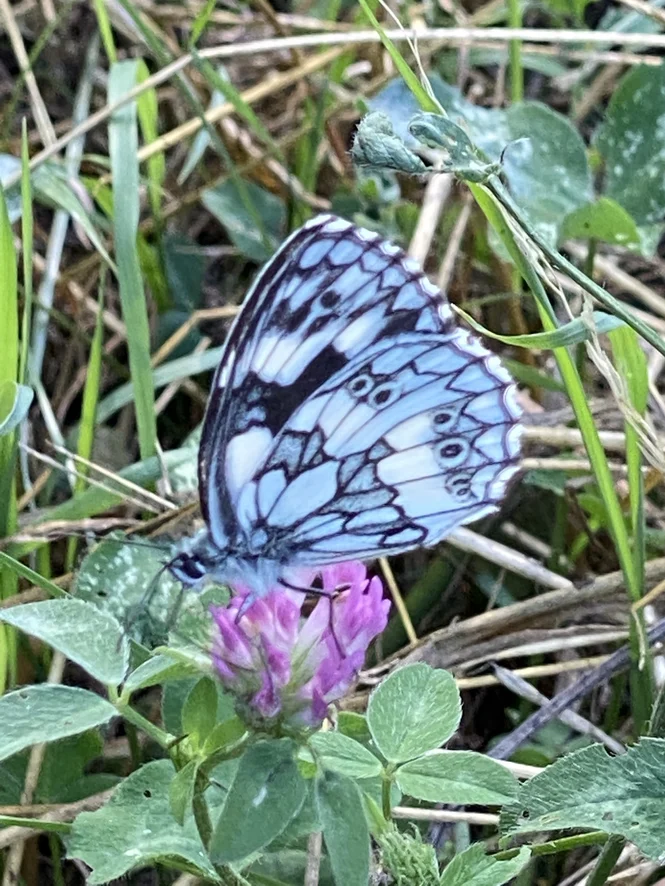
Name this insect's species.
Melanargia galathea
